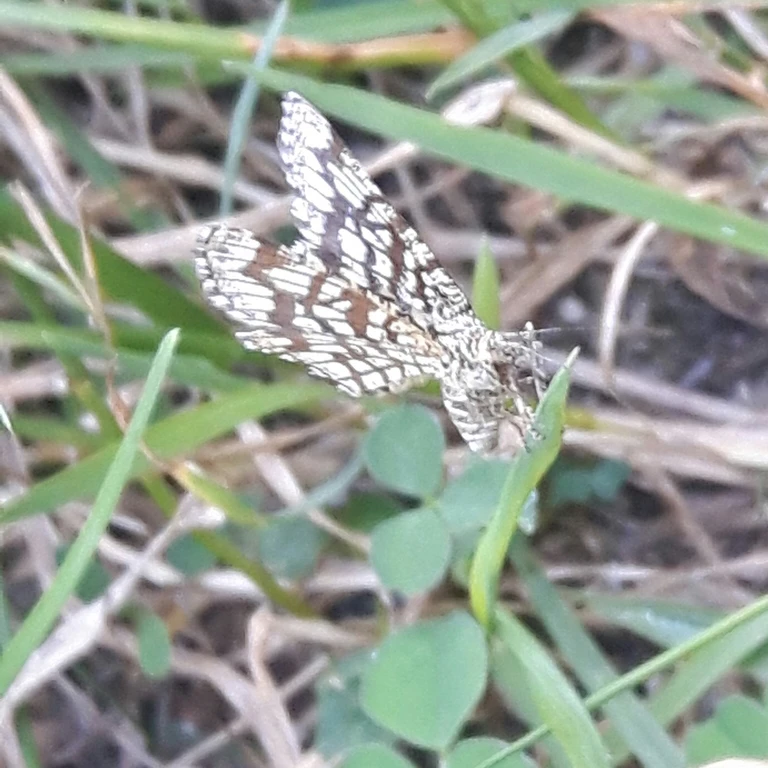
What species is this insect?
Chiasmia clathrata
